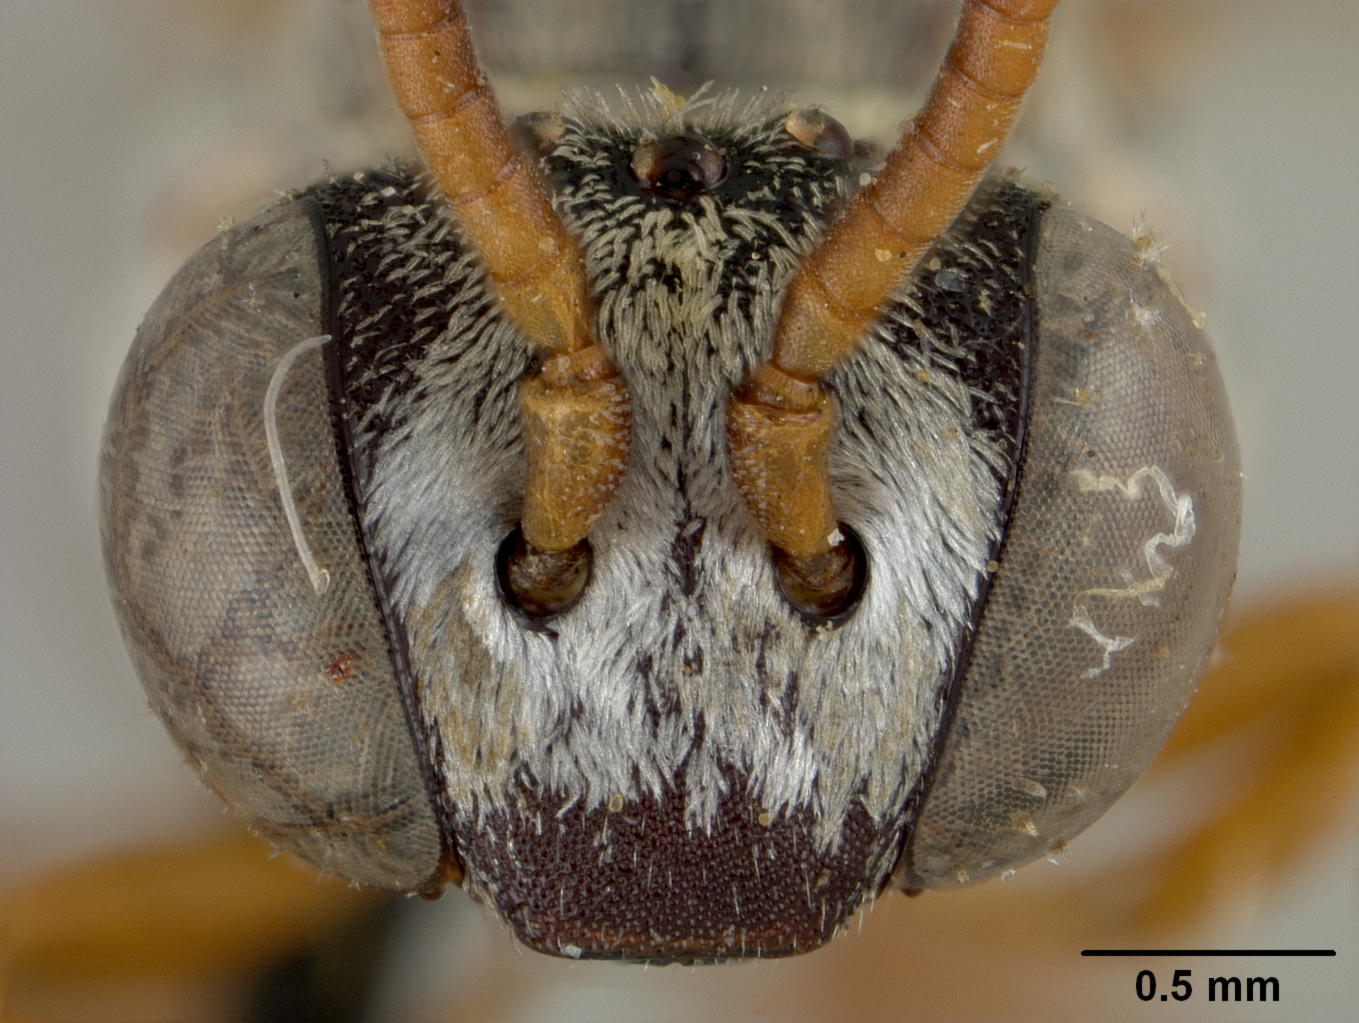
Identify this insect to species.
Epeolus novomexicanus
